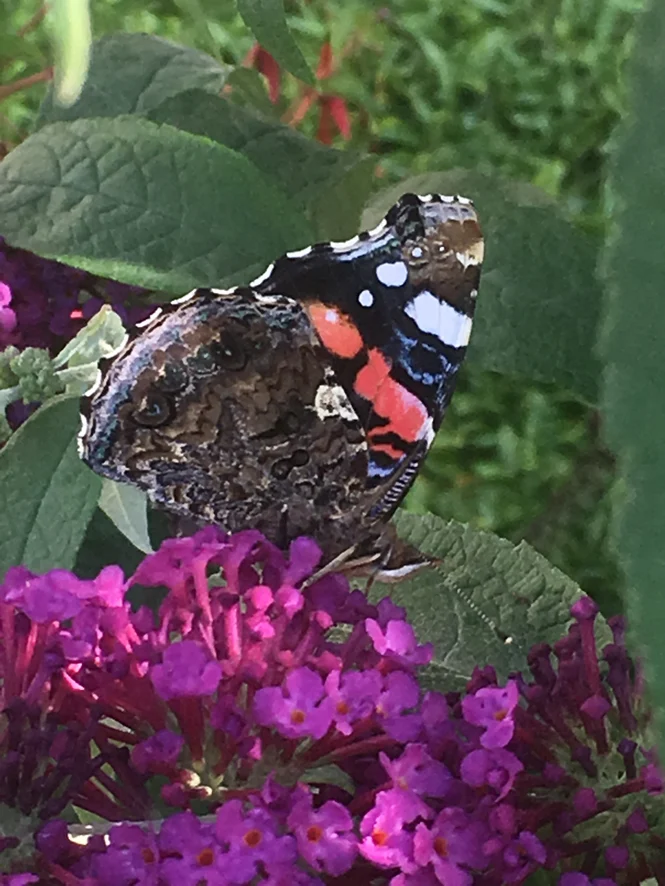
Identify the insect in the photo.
Vanessa atalanta
